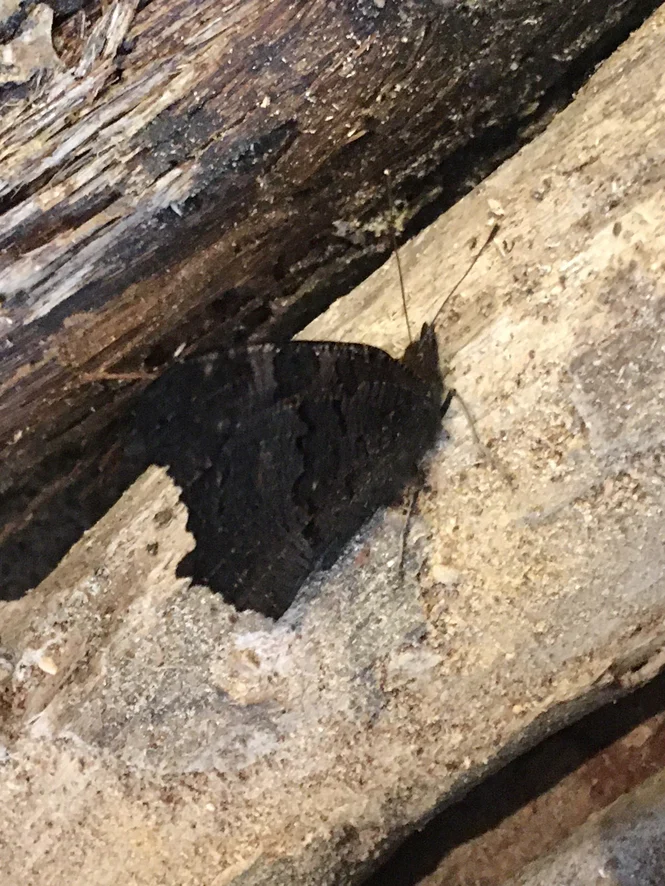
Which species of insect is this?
Aglais io
